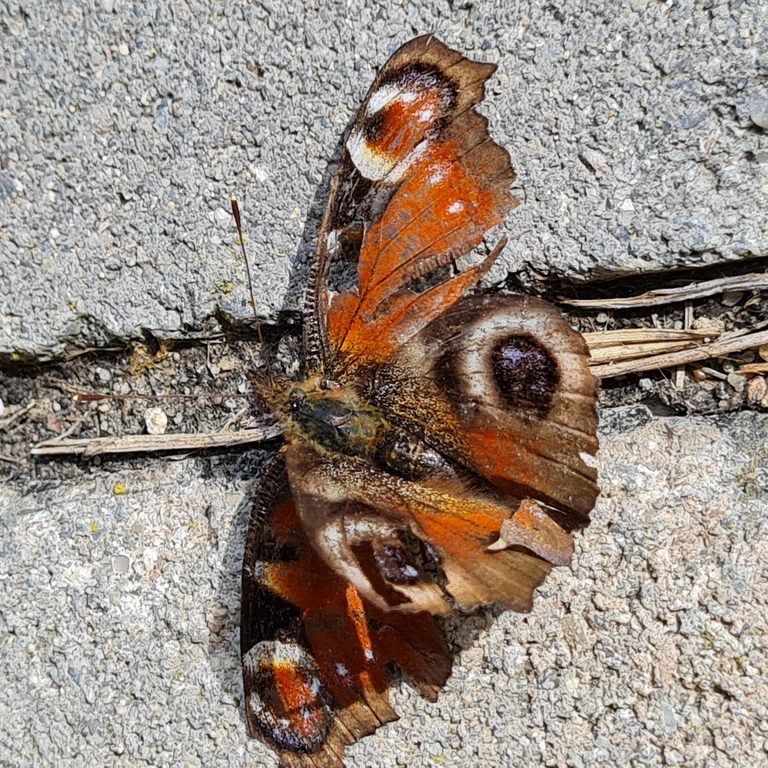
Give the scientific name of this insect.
Aglais io
